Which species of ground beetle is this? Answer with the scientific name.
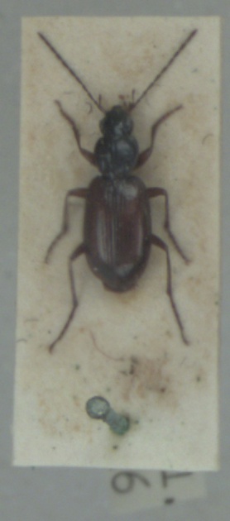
Agonum thoreyi
